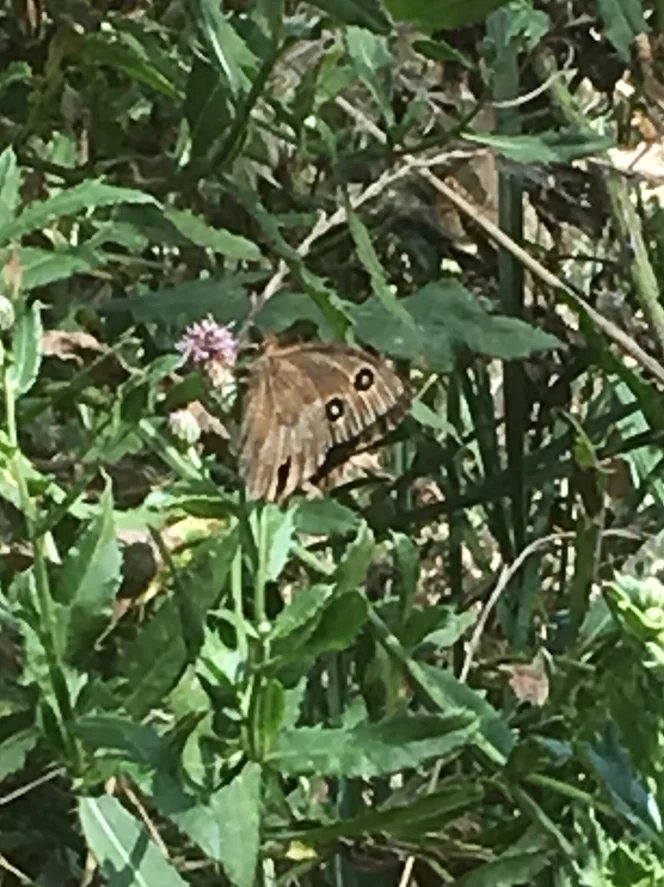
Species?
Minois dryas
